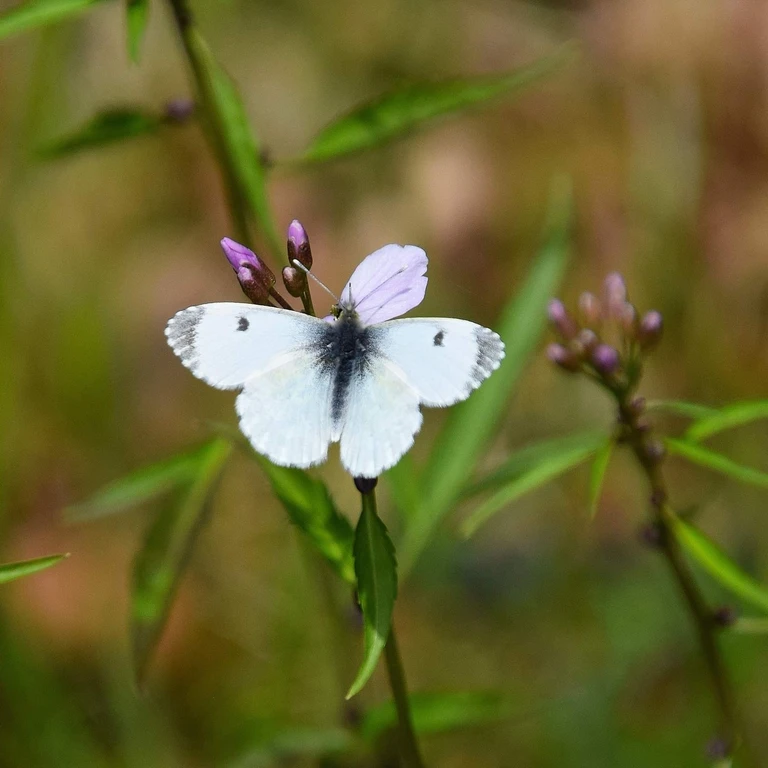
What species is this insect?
Anthocharis cardamines
